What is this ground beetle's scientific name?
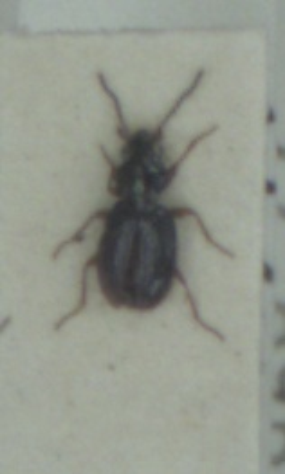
Bembidion gilvipes
